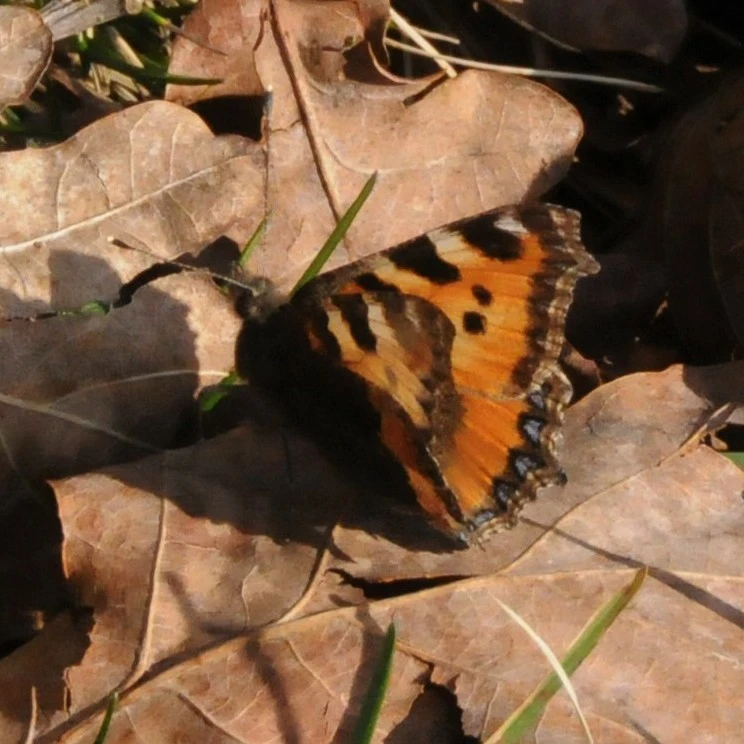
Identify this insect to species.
Aglais urticae
